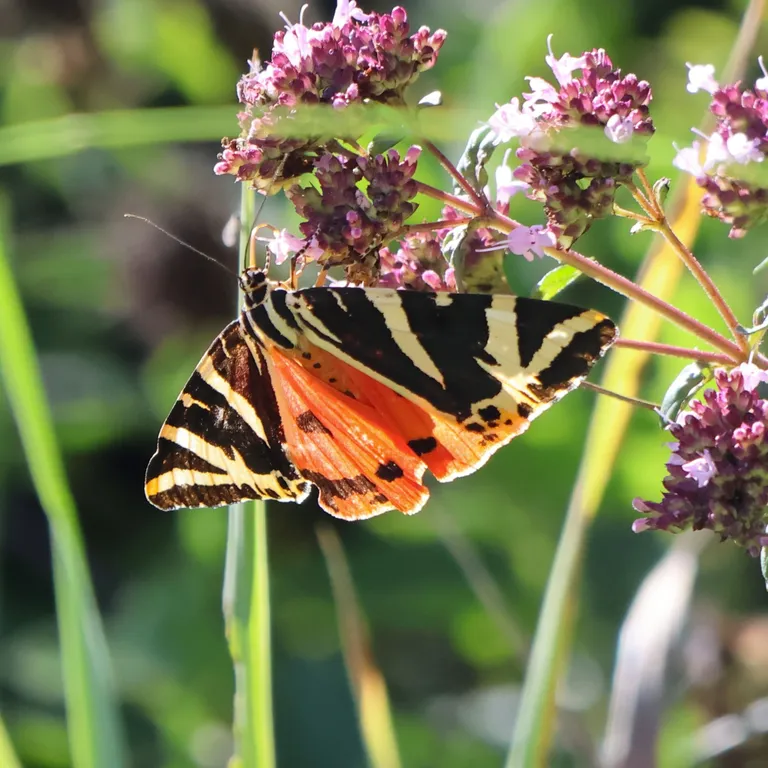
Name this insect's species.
Euplagia quadripunctaria
